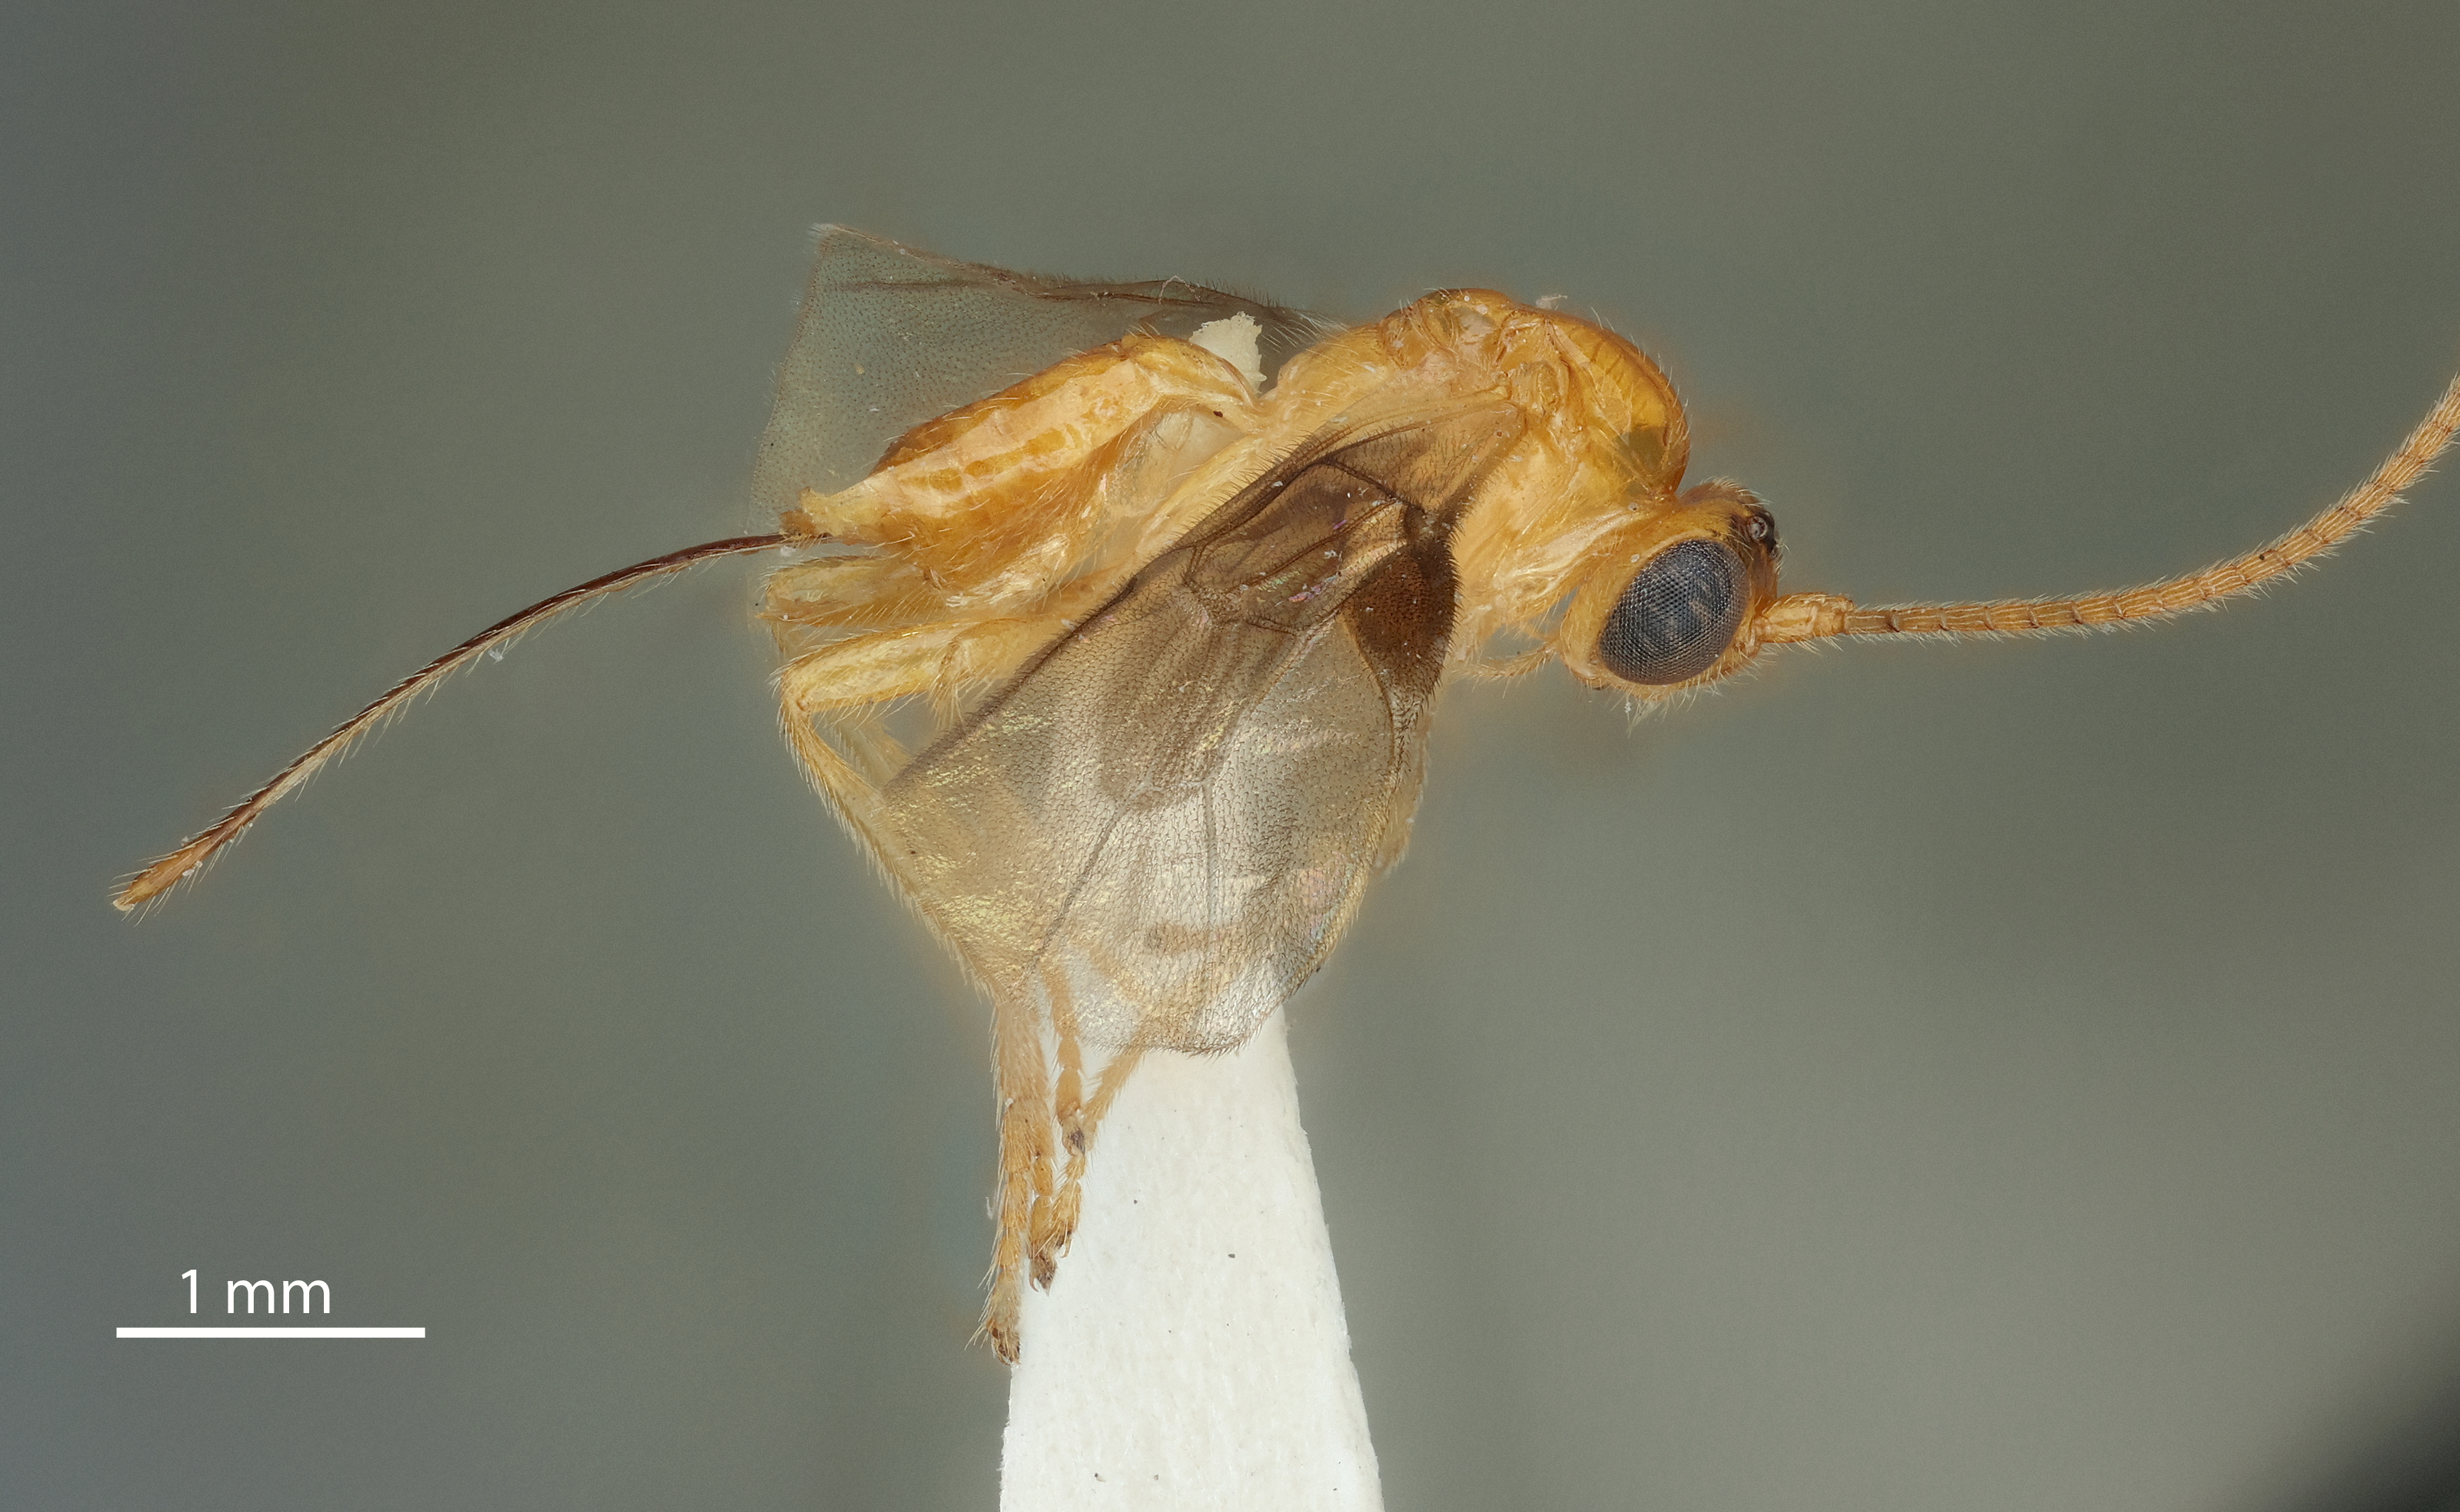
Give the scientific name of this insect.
Austroopius muesebecki
